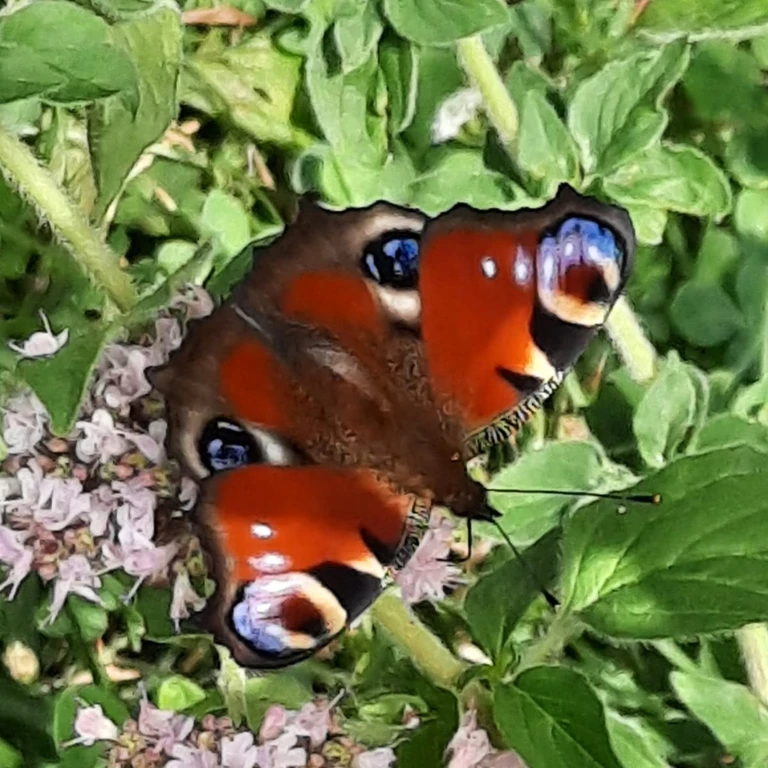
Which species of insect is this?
Aglais io
